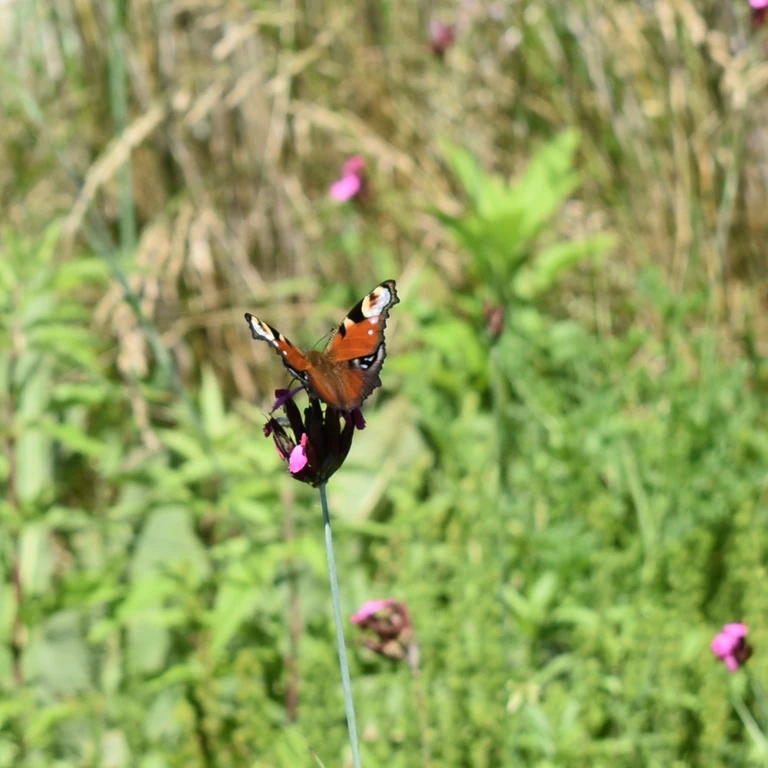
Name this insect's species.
Aglais io
